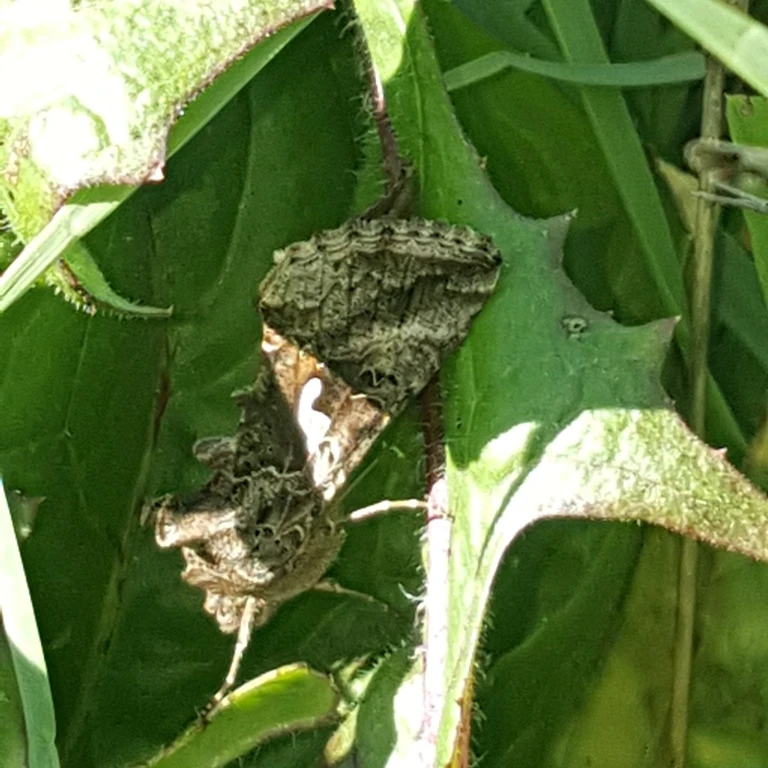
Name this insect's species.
Autographa gamma
